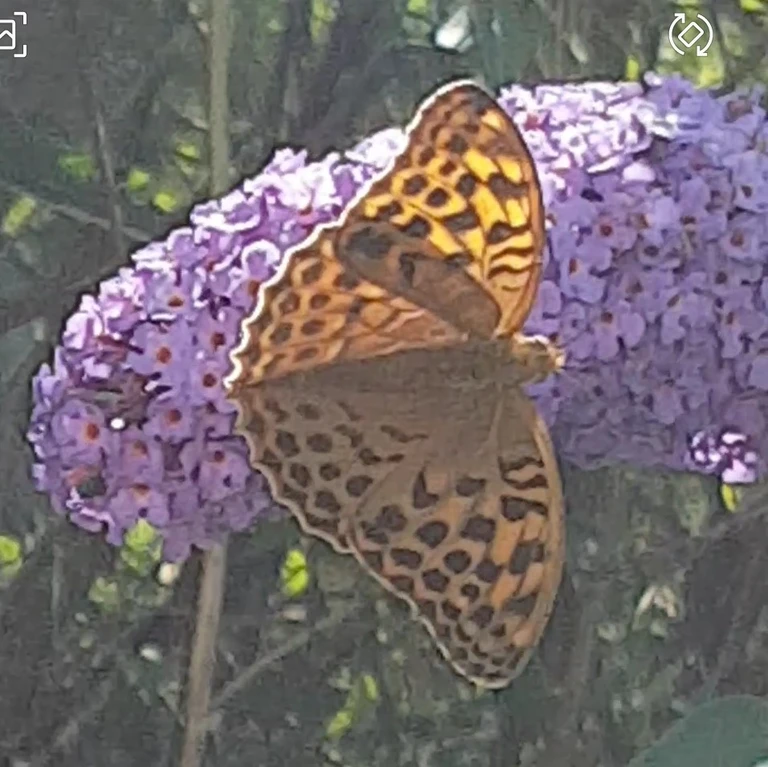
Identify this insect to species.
Argynnis paphia
